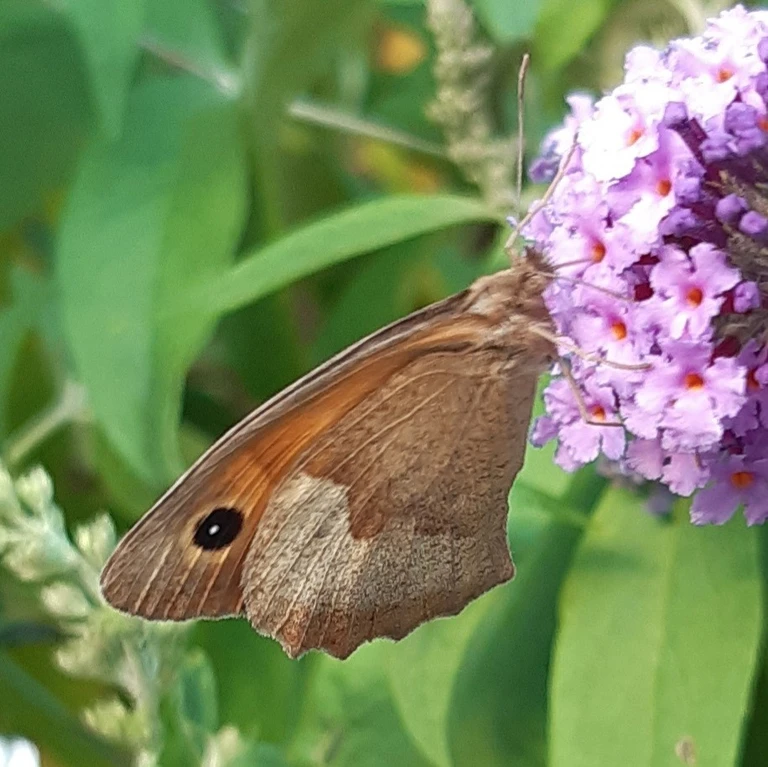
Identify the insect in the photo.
Maniola jurtina
